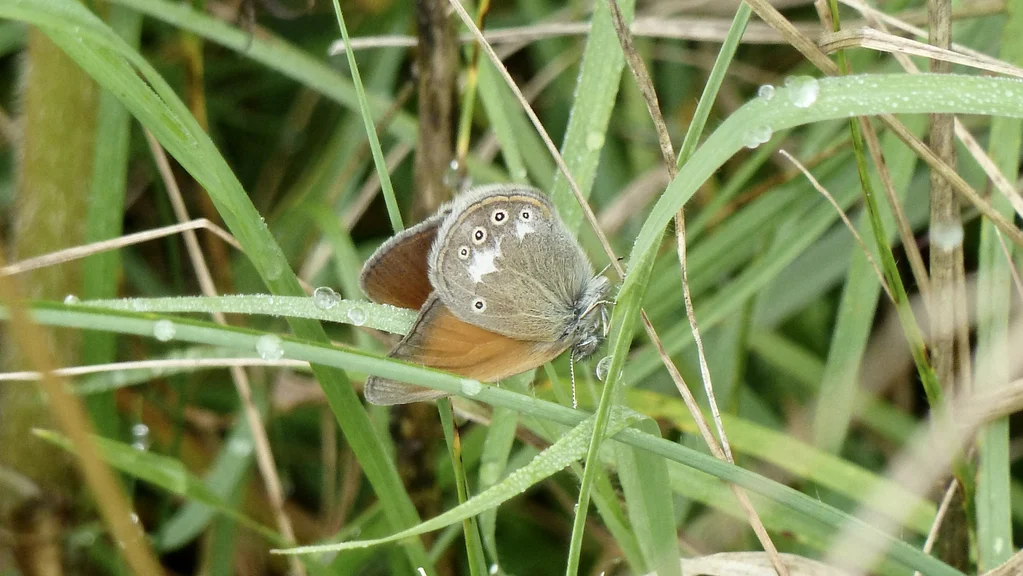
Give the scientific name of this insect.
Coenonympha glycerion (also Coenonympha iphis)
